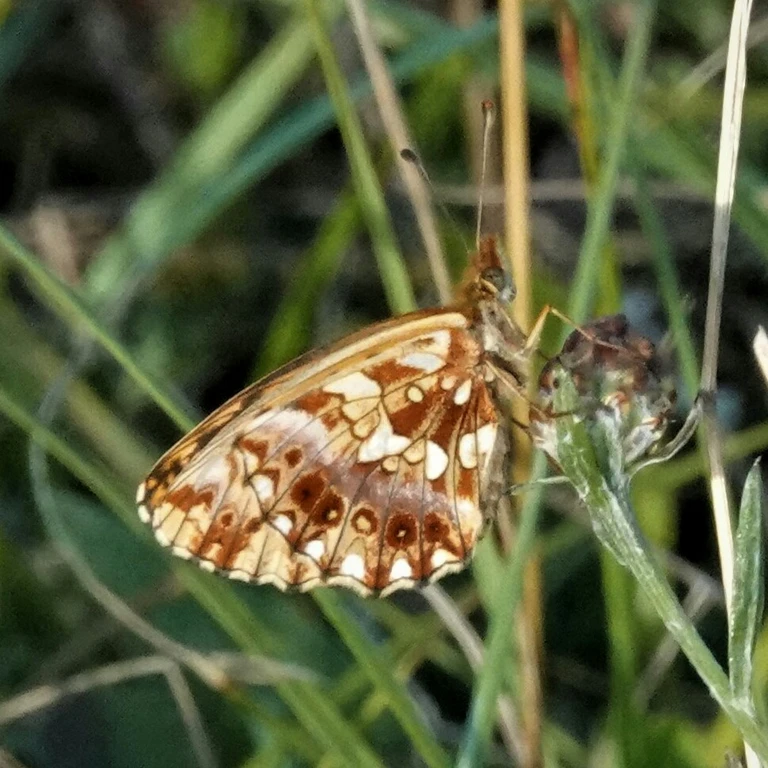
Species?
Boloria dia
